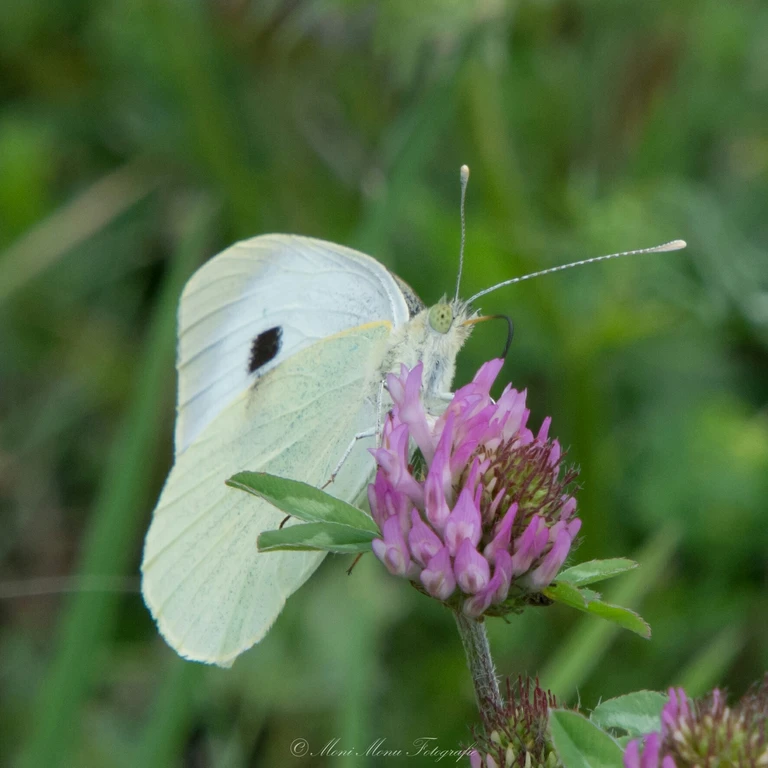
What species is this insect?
Pieris brassicae
